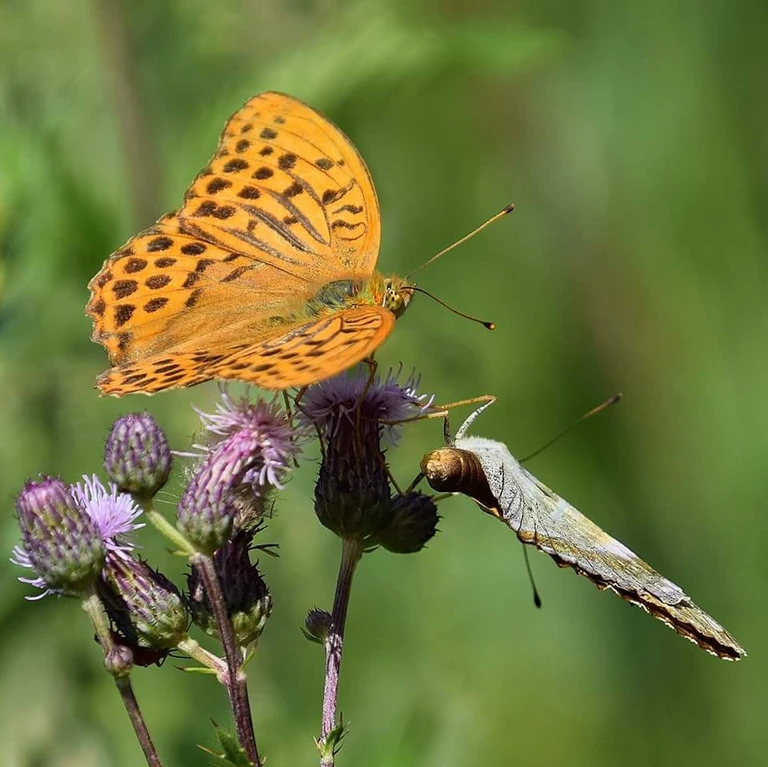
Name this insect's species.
Argynnis paphia
